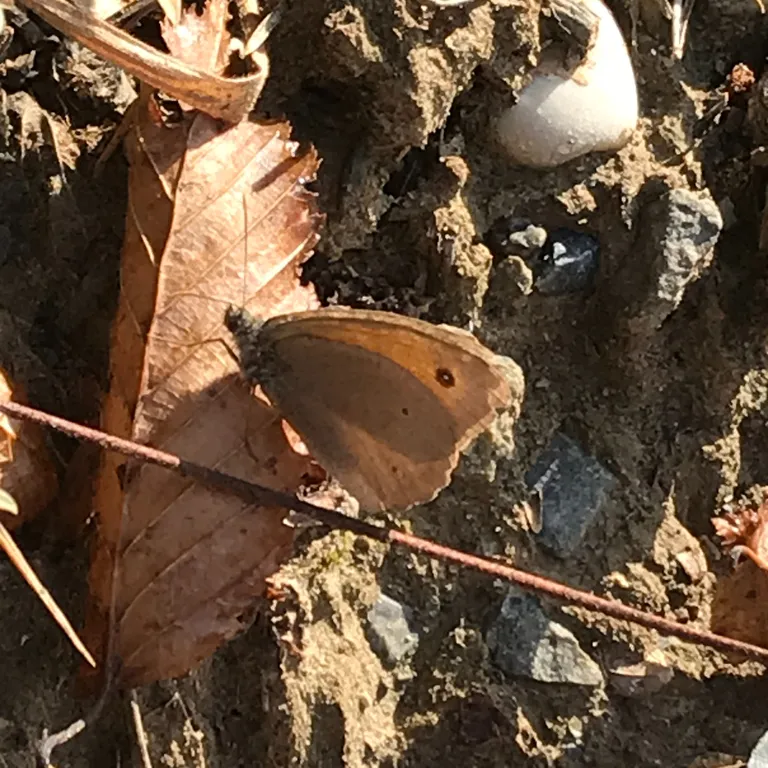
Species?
Maniola jurtina
